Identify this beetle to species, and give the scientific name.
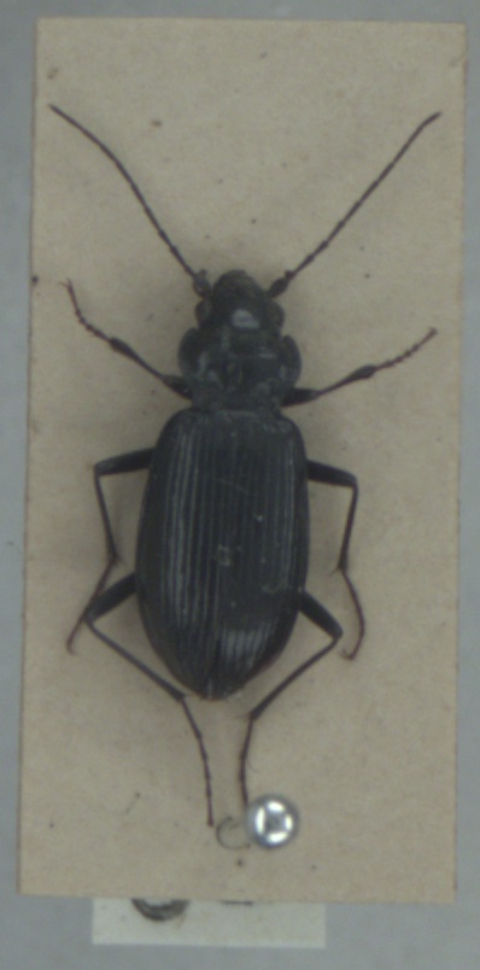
Nebria rufescens
